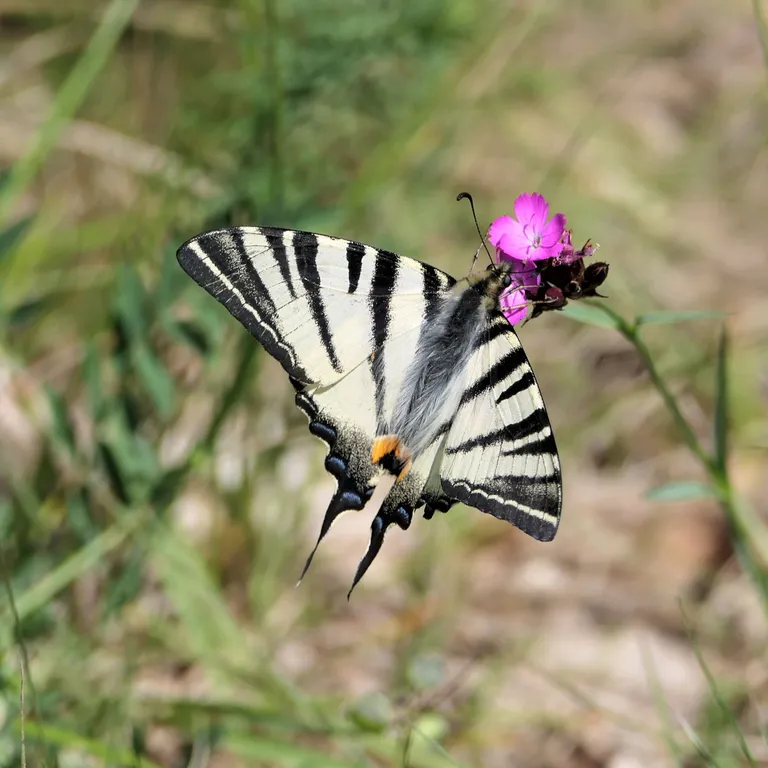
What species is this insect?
Iphiclides podalirius
